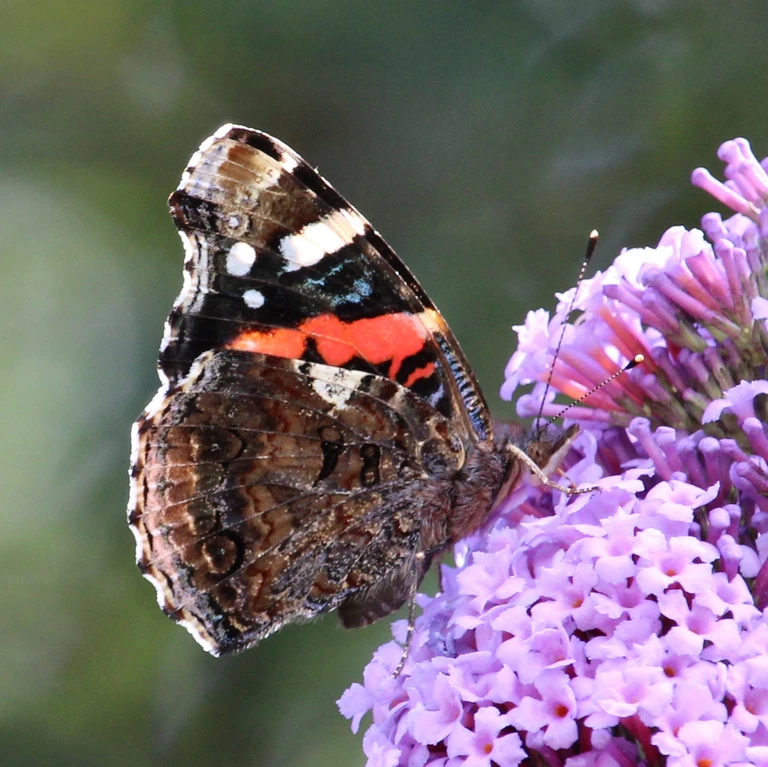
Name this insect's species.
Vanessa atalanta
